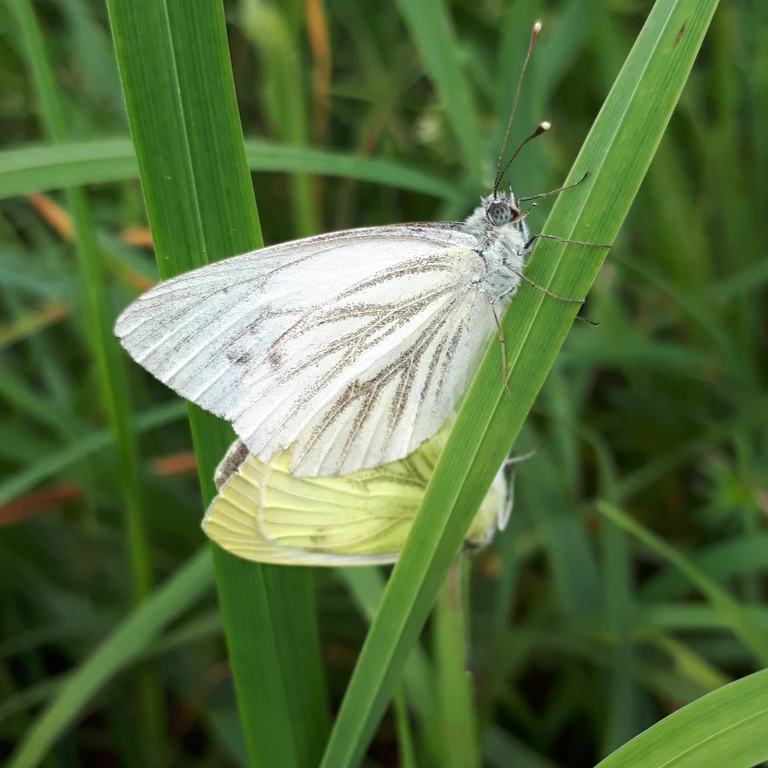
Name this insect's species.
Pieris napi
